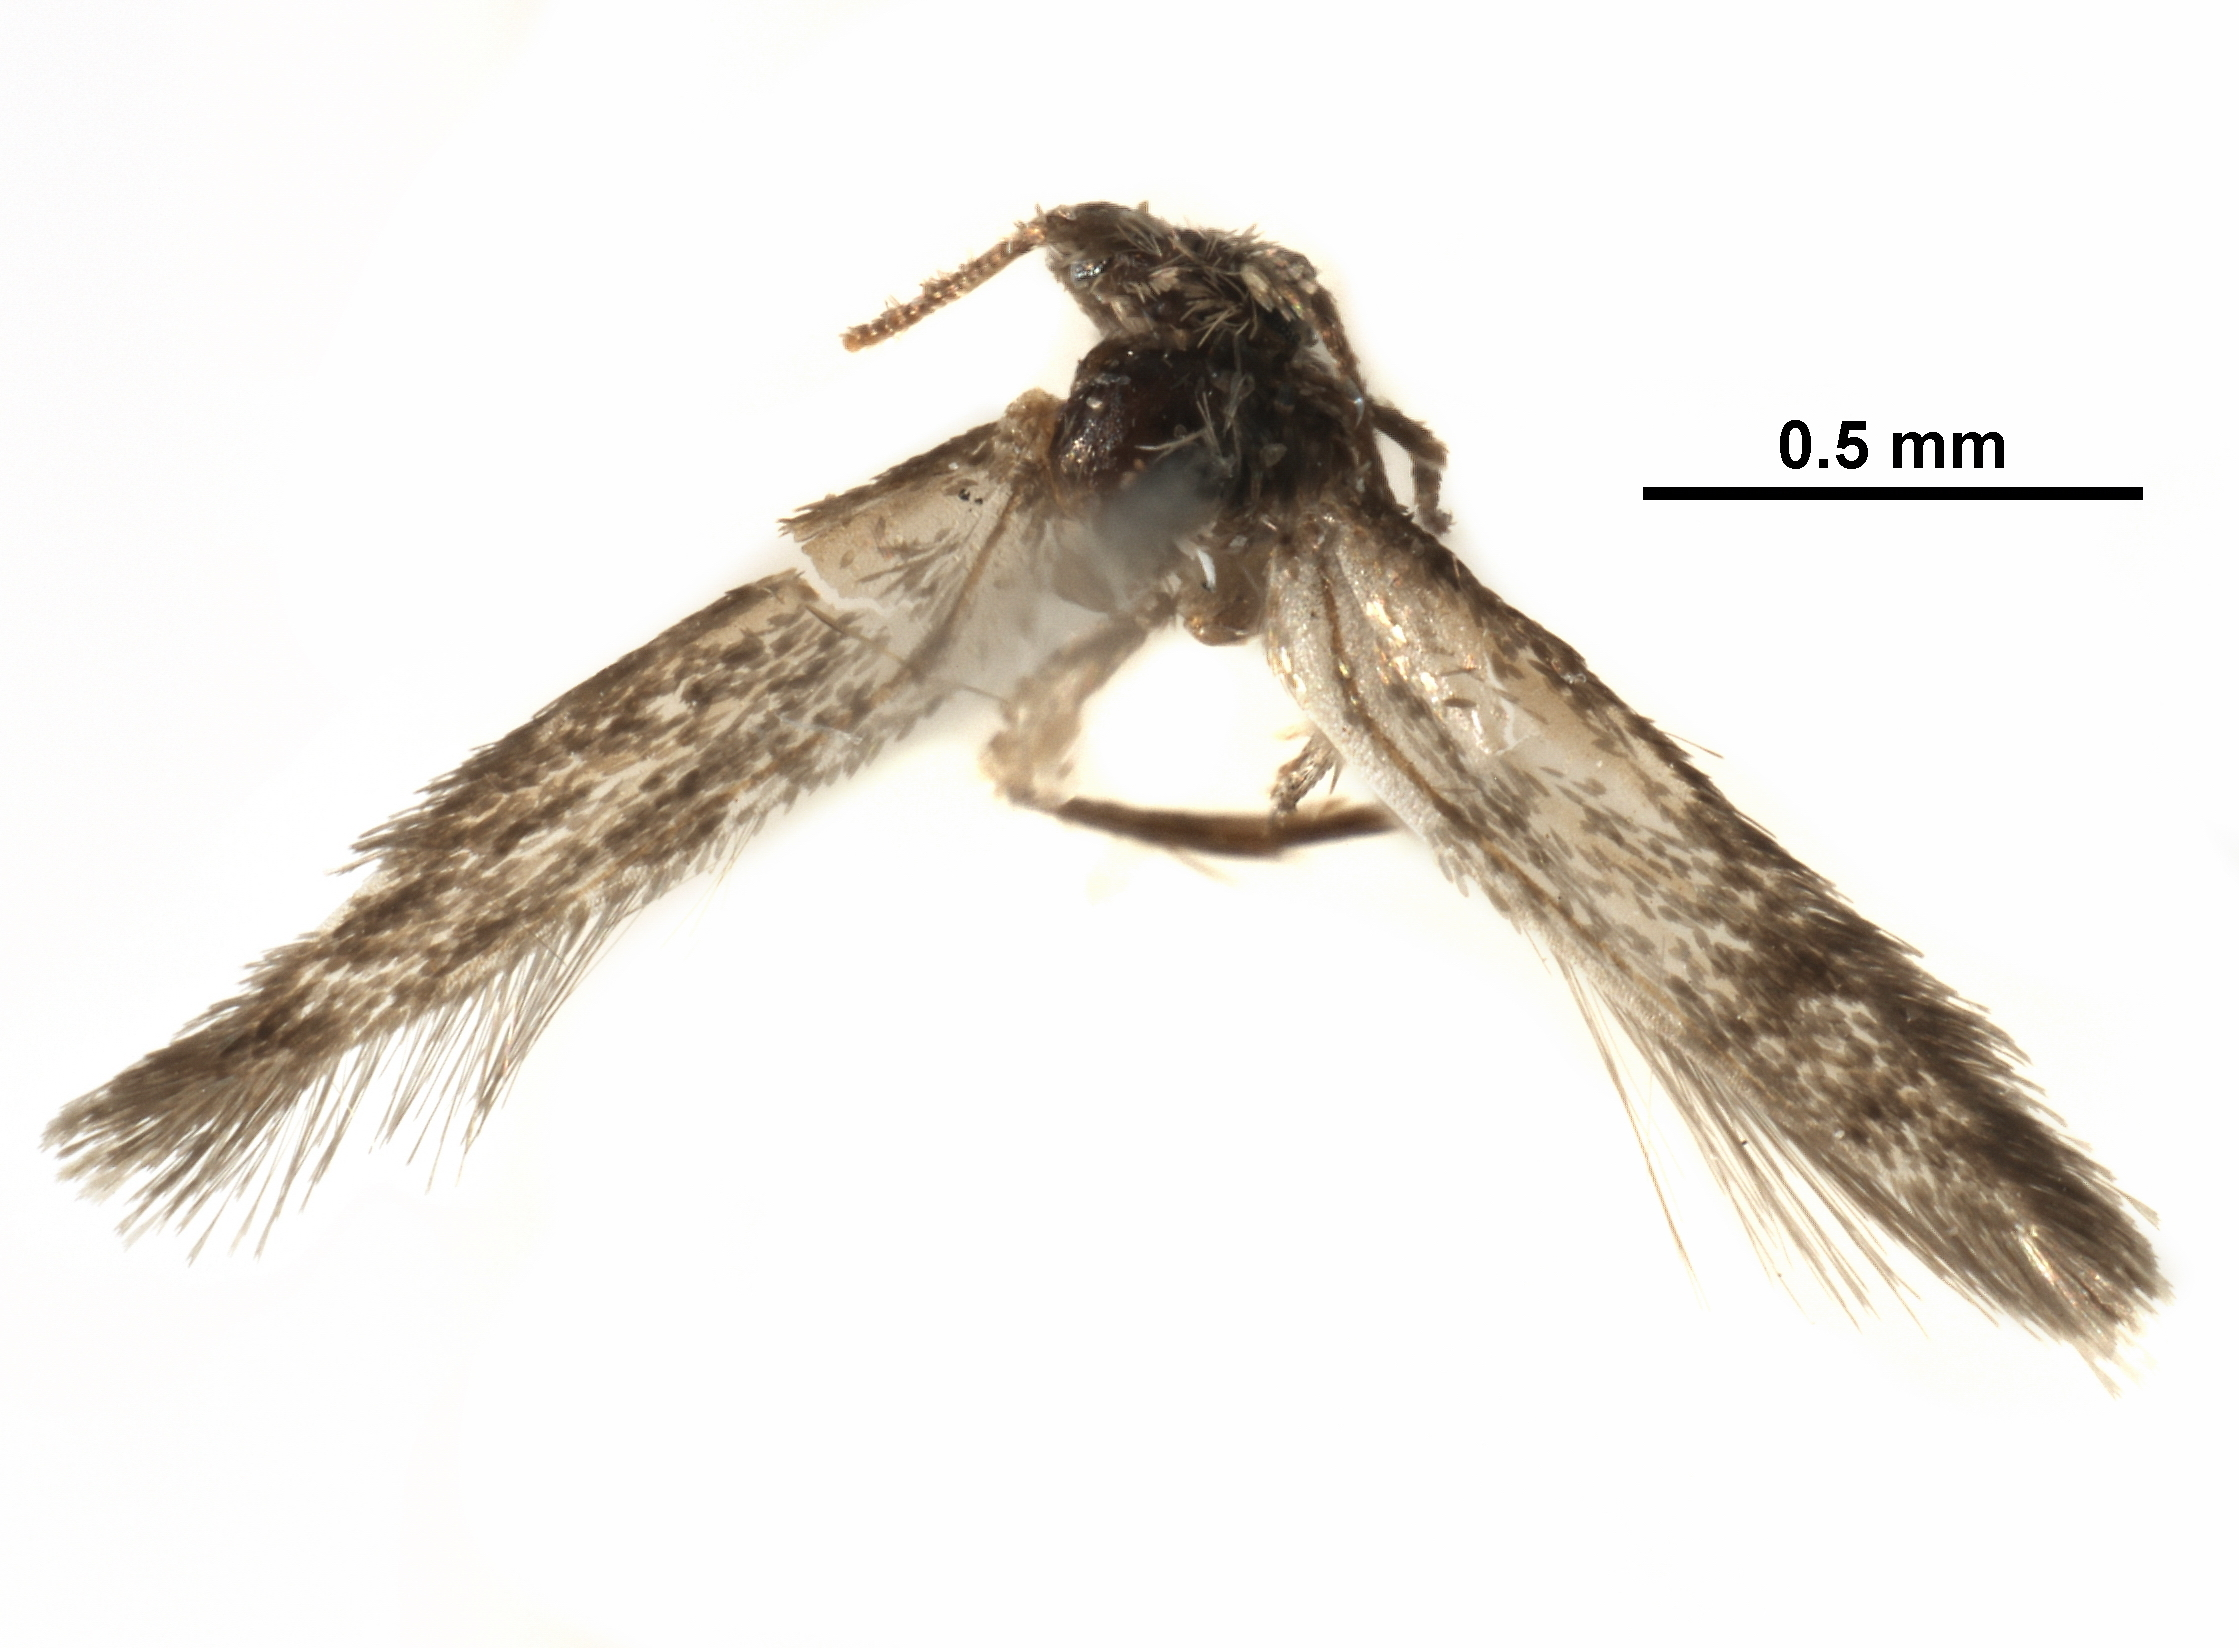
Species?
Acalyptris thoracealbella
